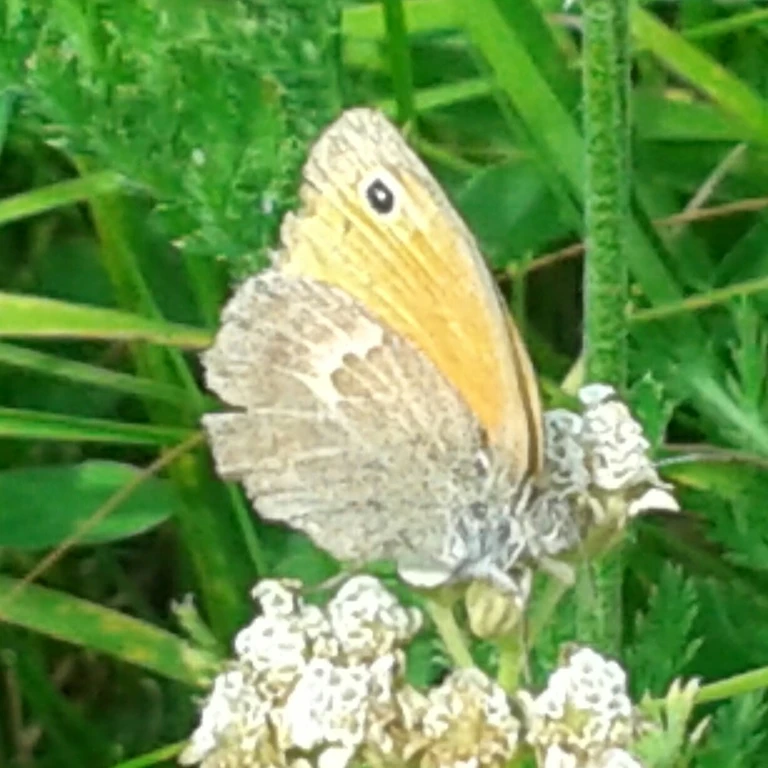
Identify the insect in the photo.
Coenonympha pamphilus
